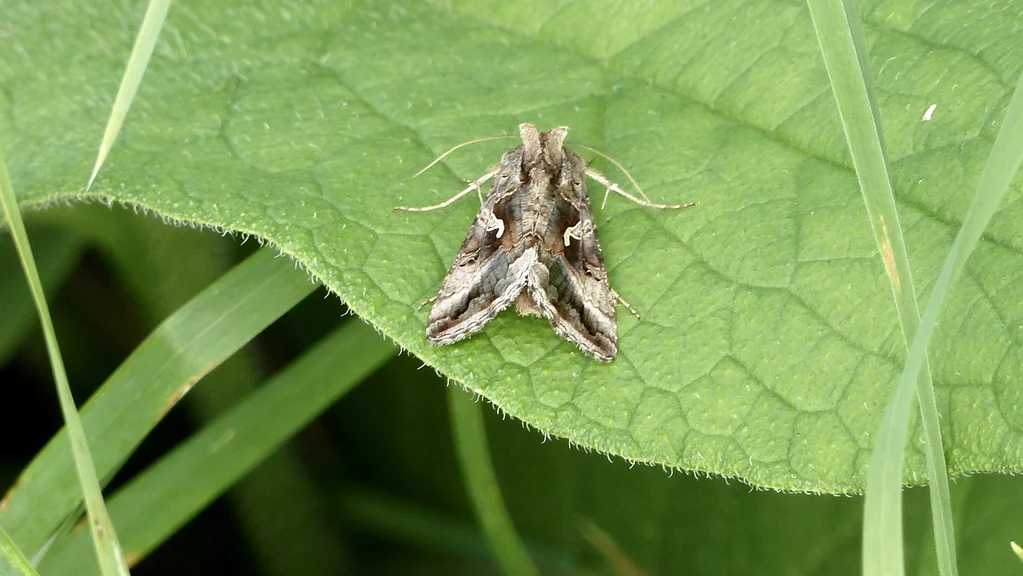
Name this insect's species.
Autographa gamma
